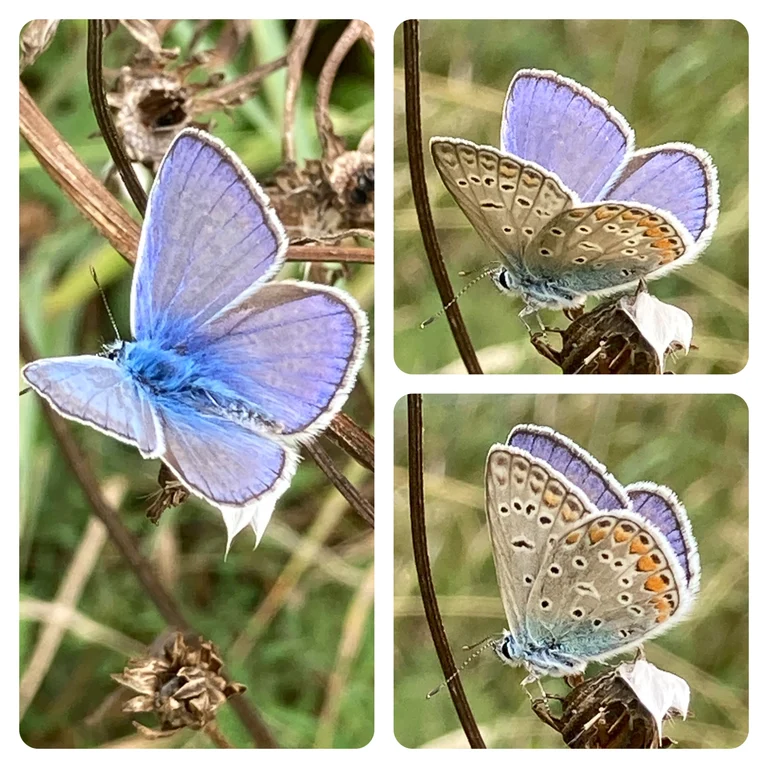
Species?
Polyommatus icarus
